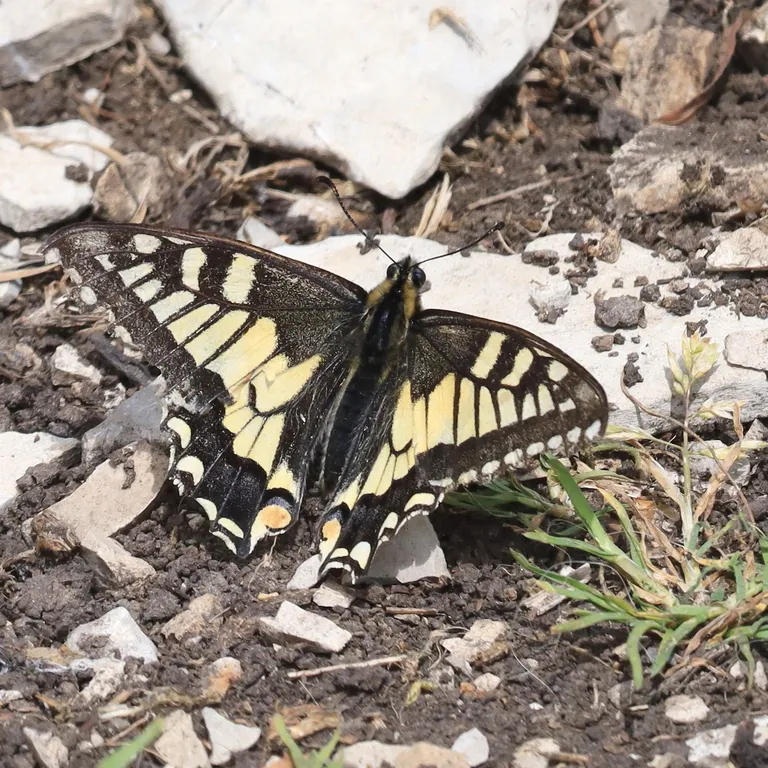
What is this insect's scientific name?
Papilio machaon
